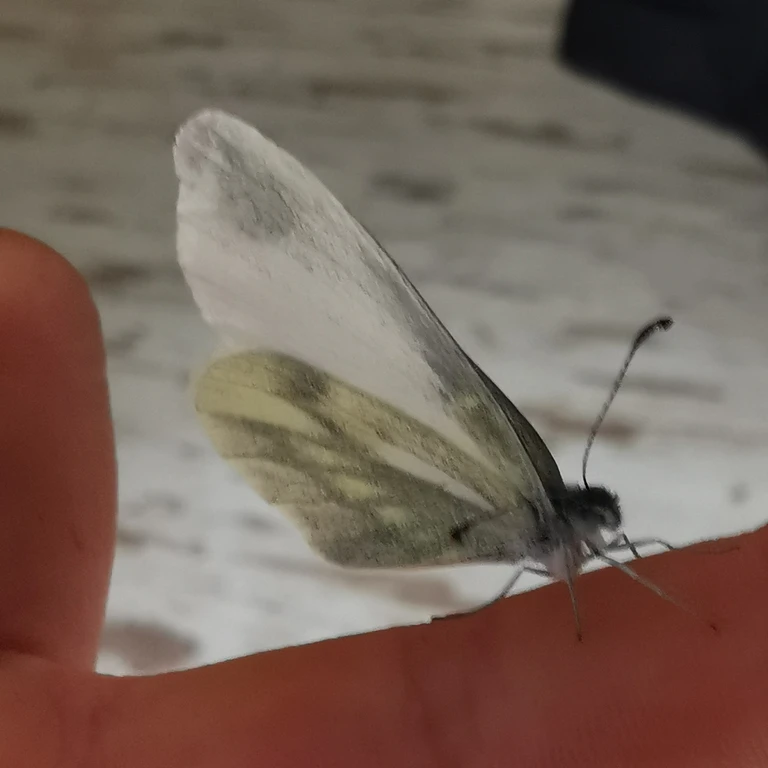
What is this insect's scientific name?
Leptidea sinapis/juvernica
